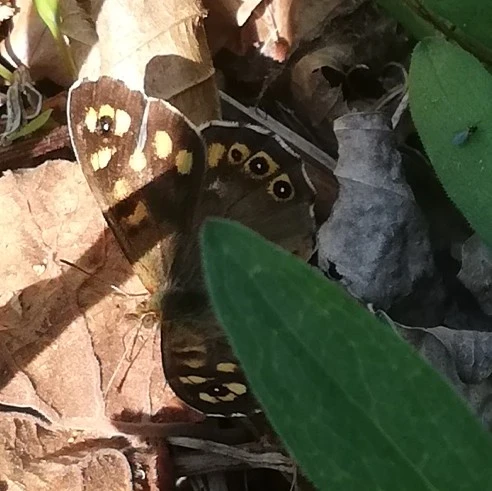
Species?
Pararge aegeria
